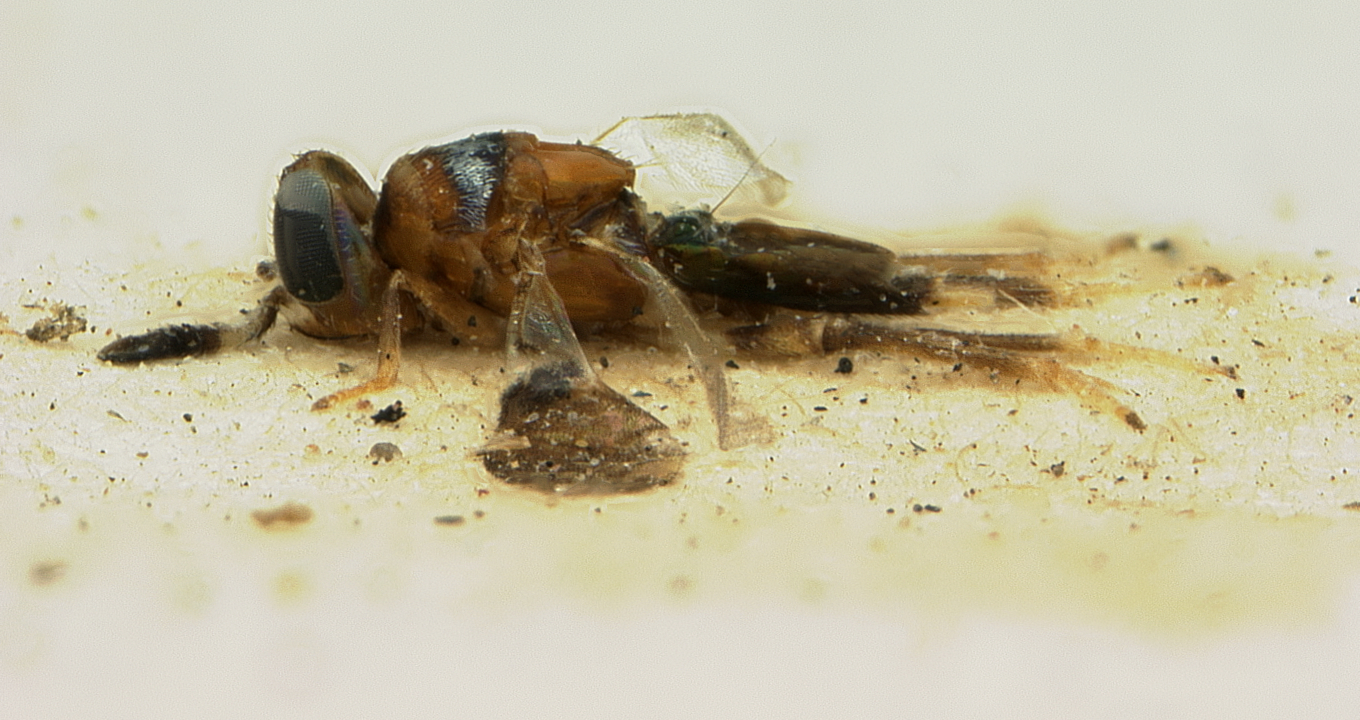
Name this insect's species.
Cheiloneurus japonicus
